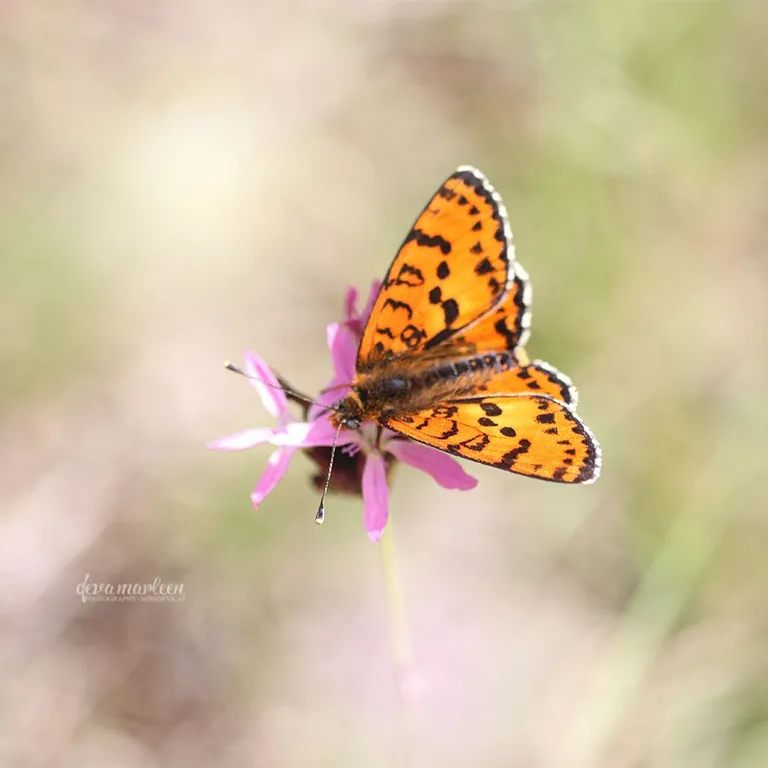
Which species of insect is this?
Melitaea didyma
